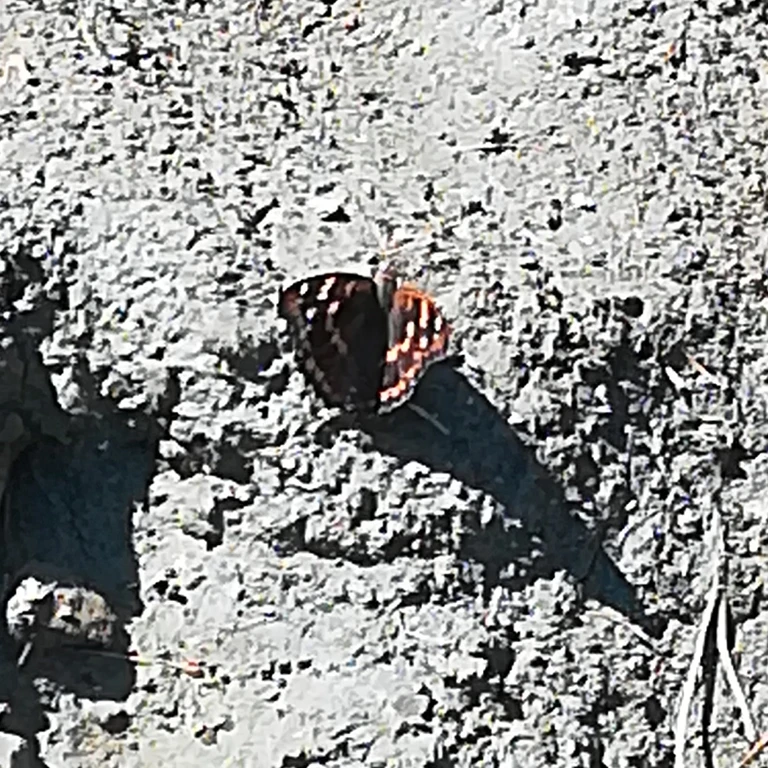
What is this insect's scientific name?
Apatura ilia
